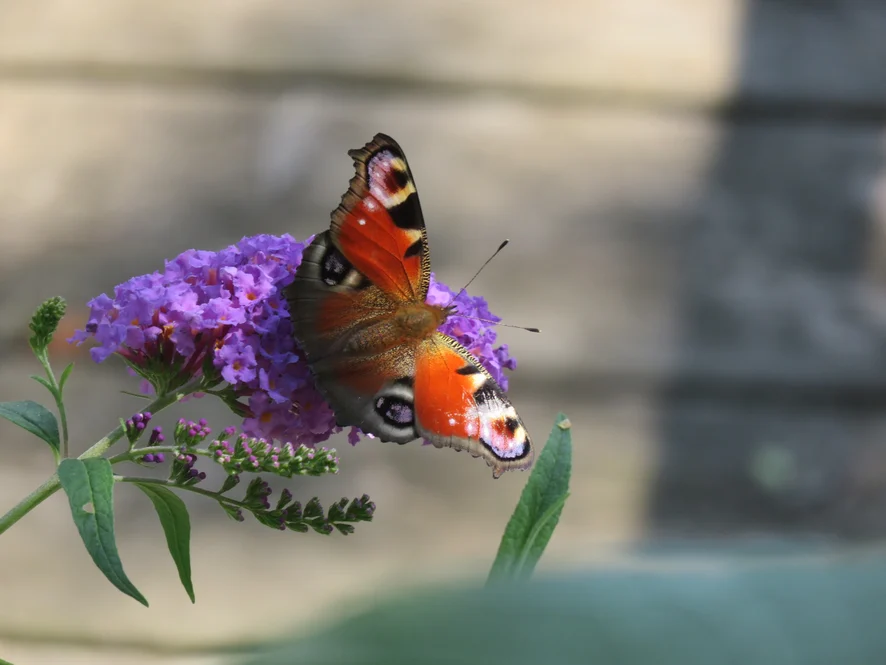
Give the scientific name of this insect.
Aglais io
